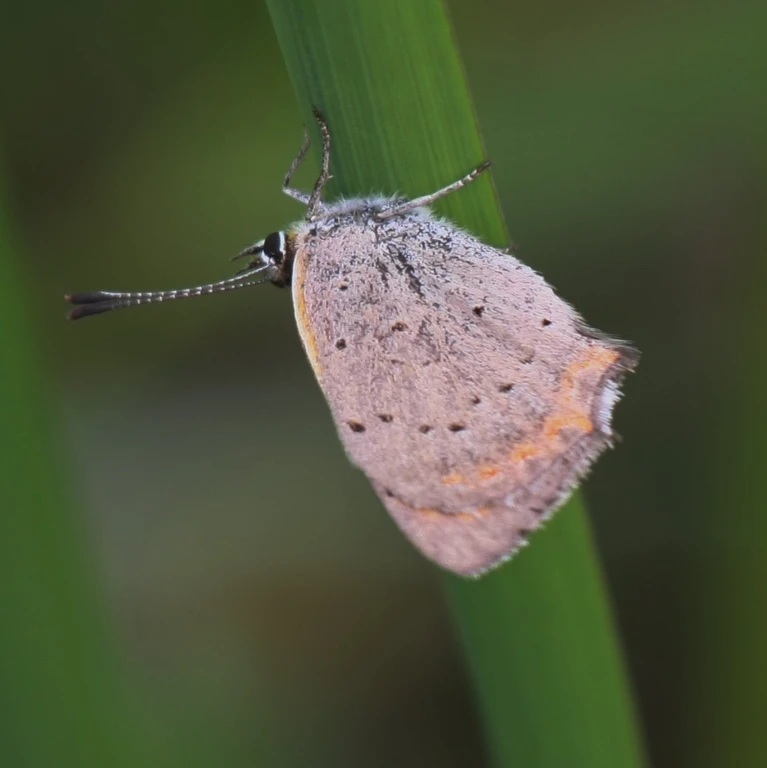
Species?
Lycaena phlaeas
